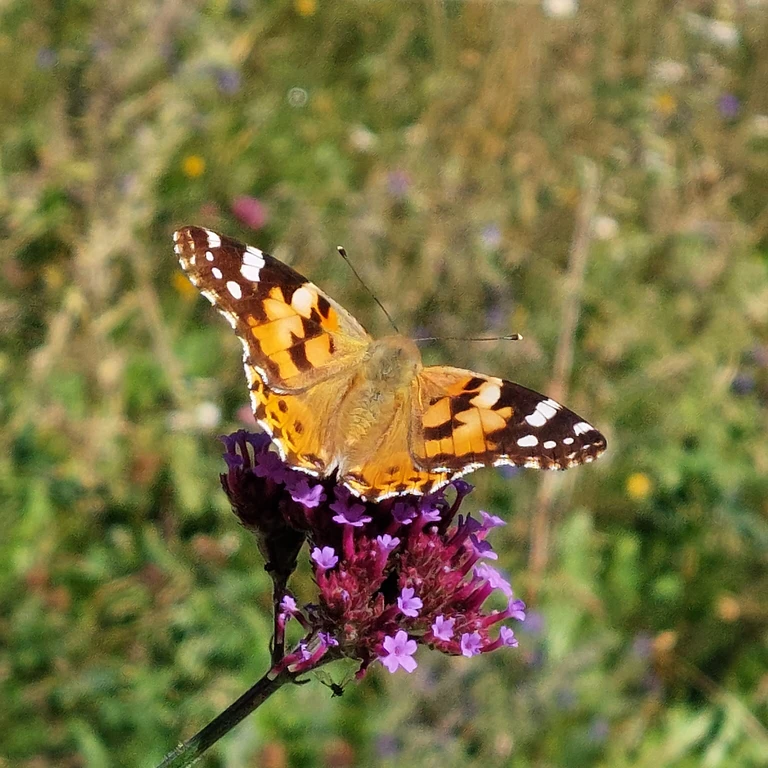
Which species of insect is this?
Vanessa cardui
